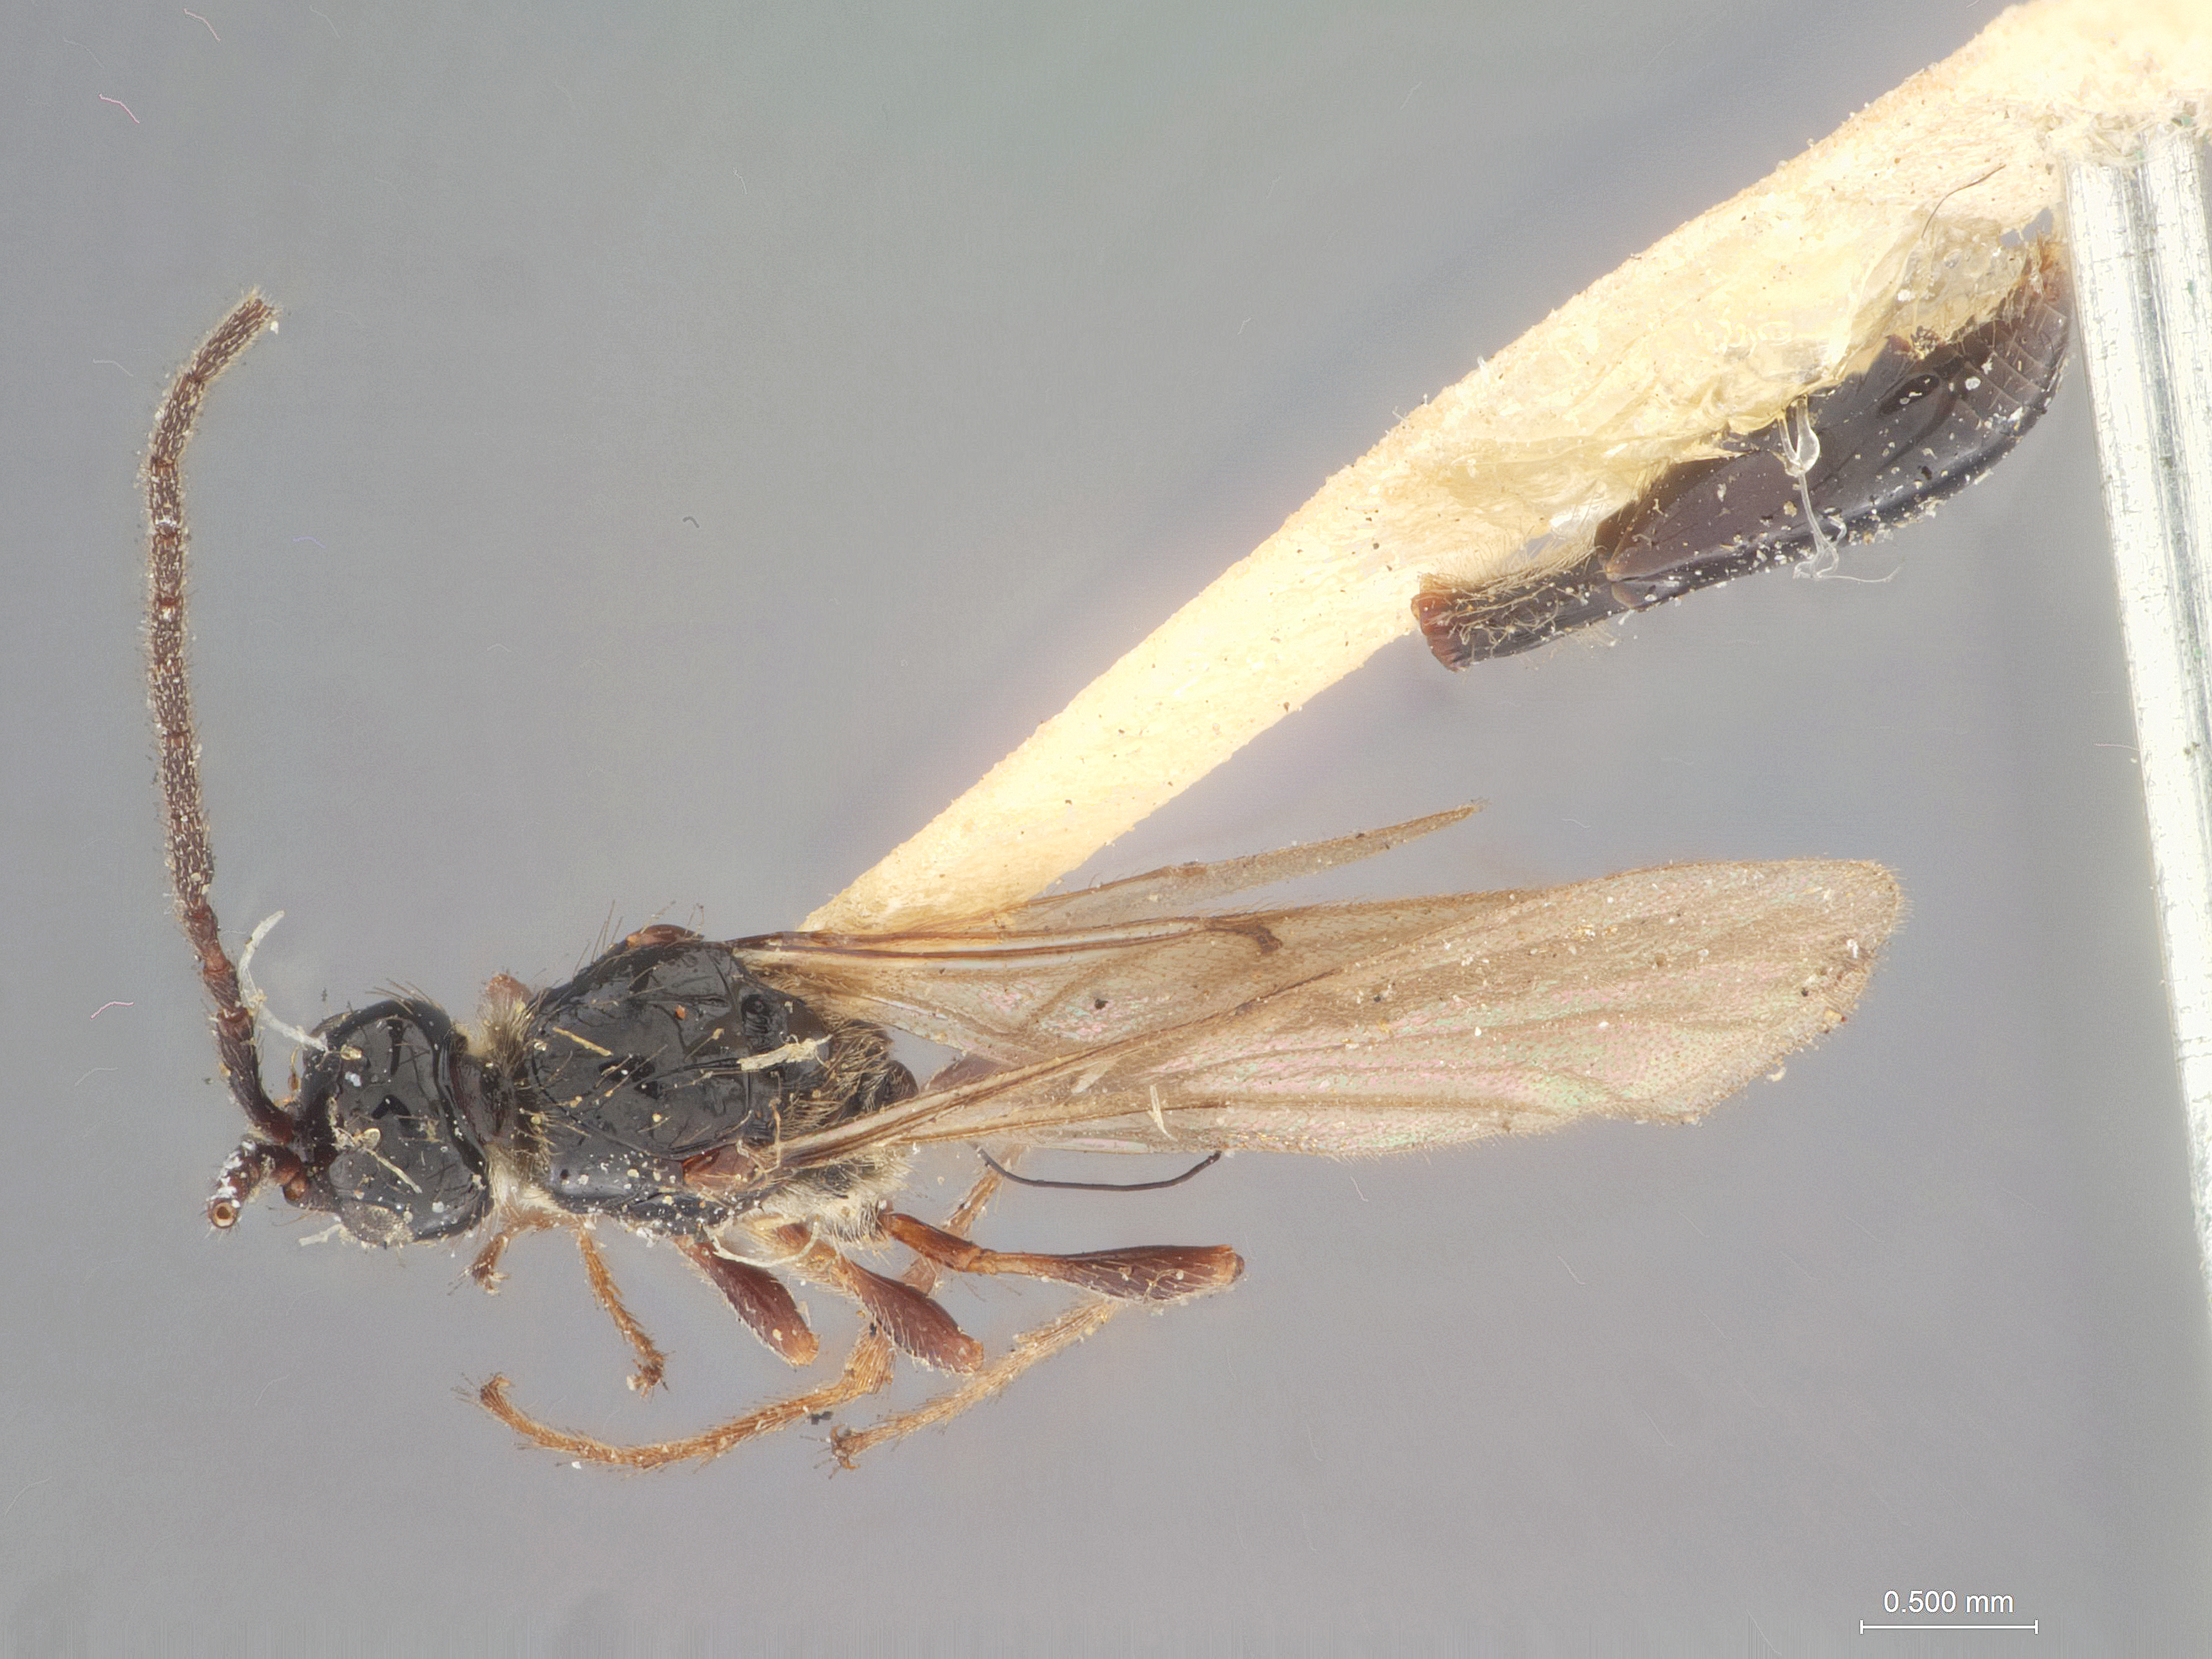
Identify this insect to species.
Paramesius oregonensis
